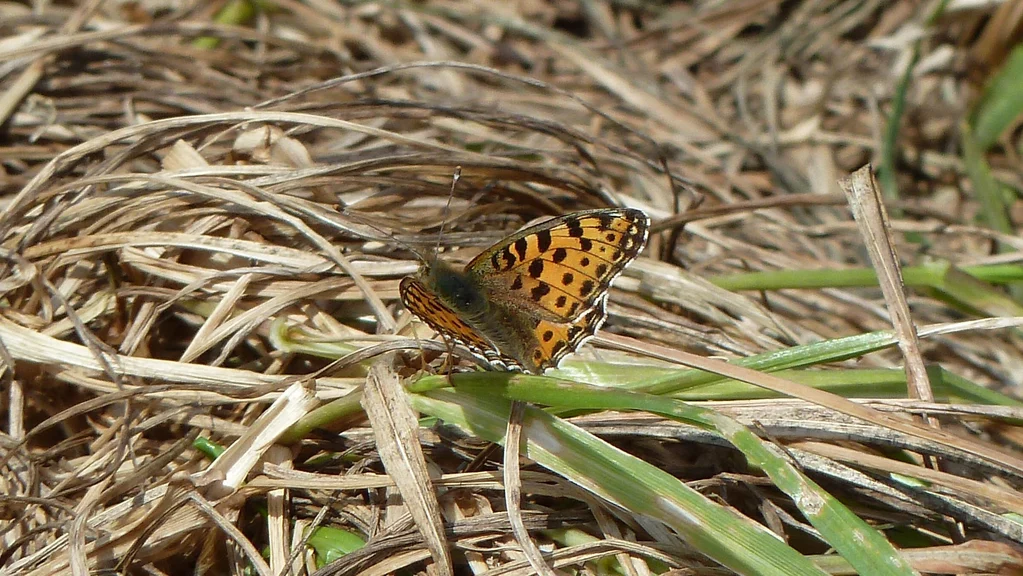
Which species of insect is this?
Issoria lathonia
